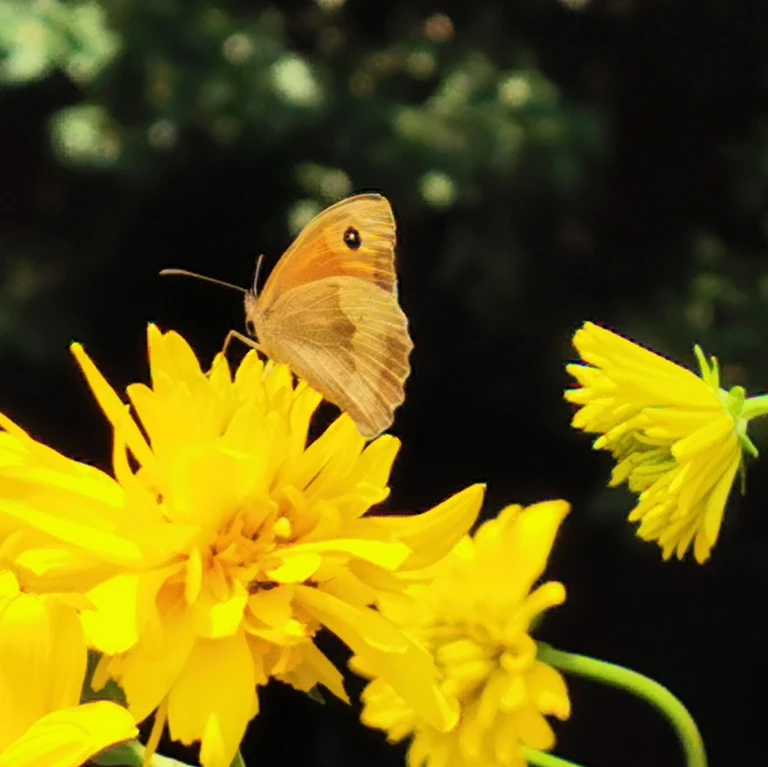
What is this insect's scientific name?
Maniola jurtina
